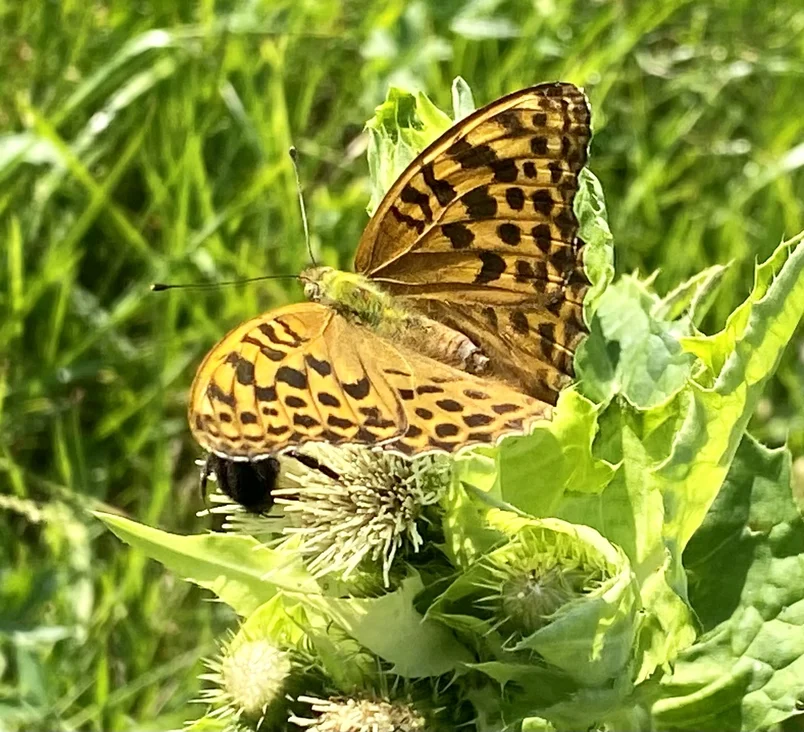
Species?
Argynnis paphia
